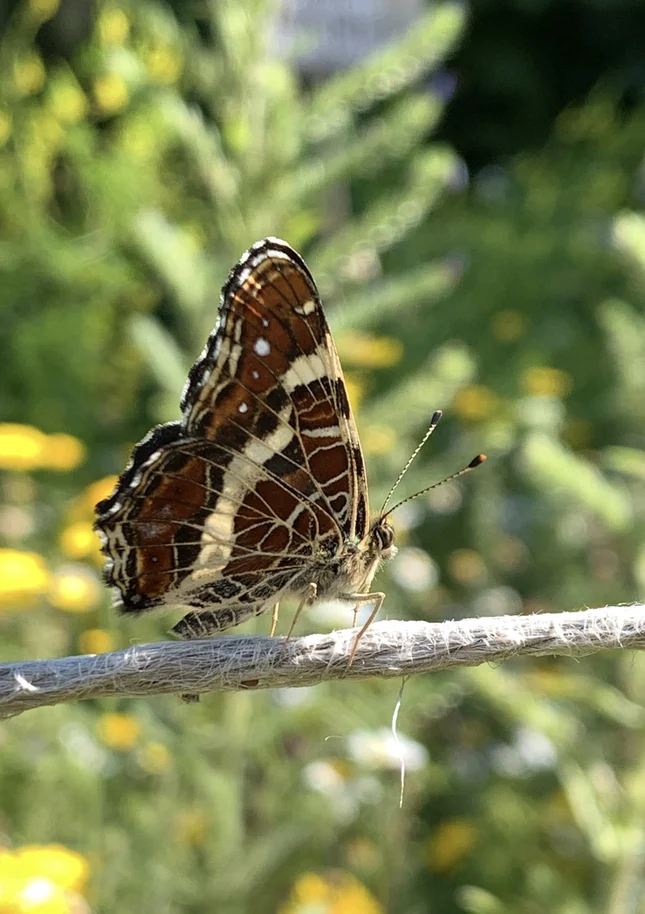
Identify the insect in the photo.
Araschnia levana
